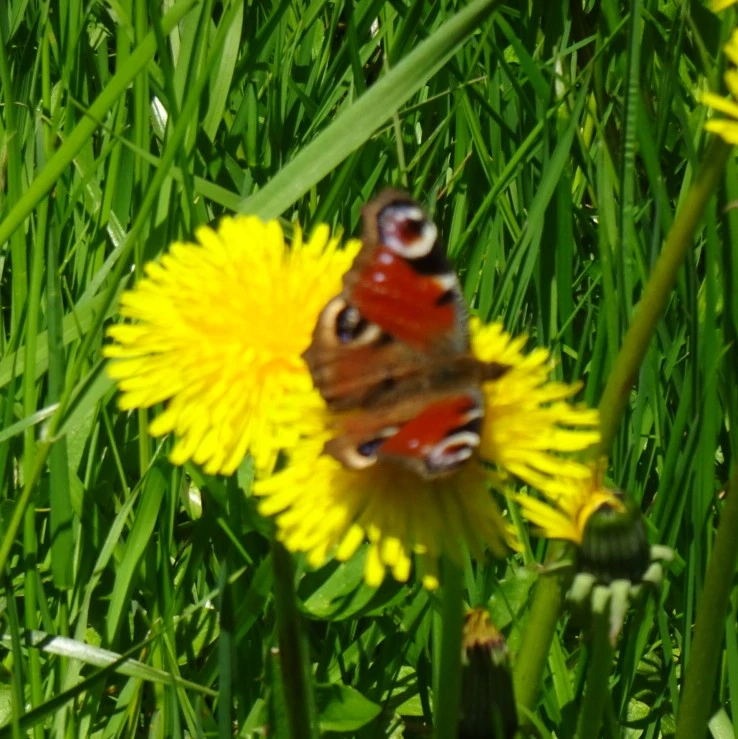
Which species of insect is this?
Aglais io
